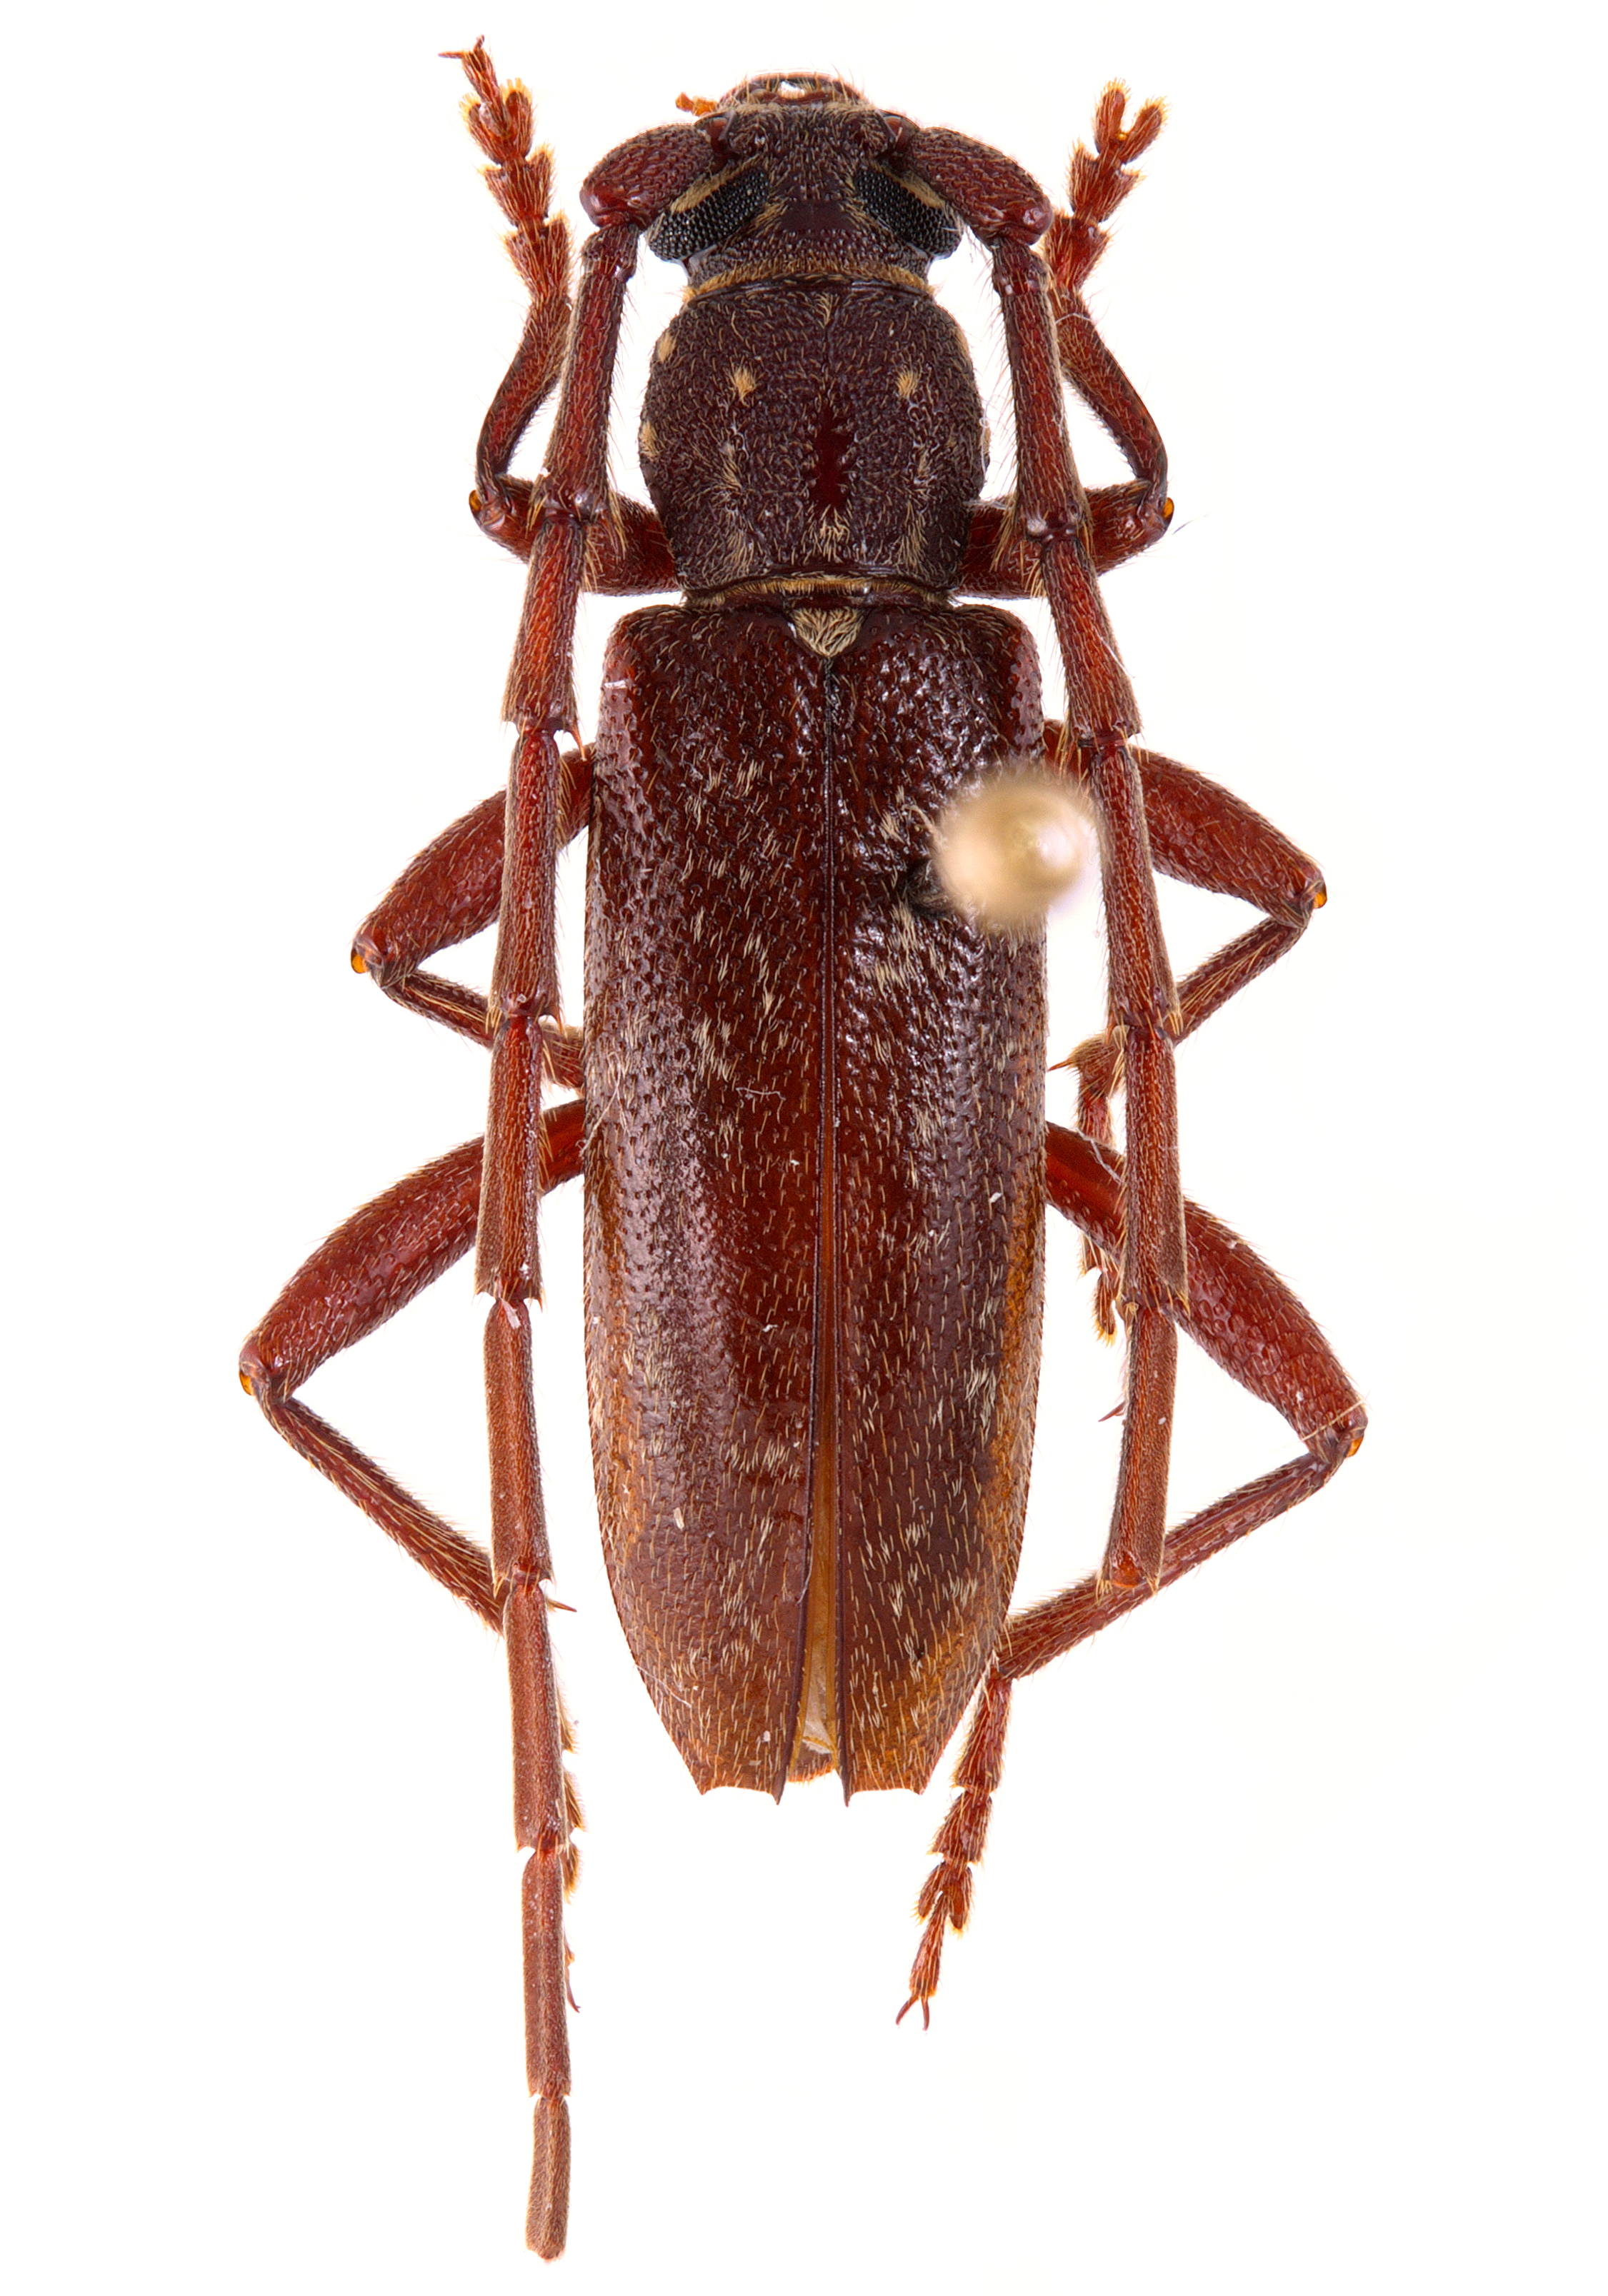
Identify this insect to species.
Orwellion gibbulum
